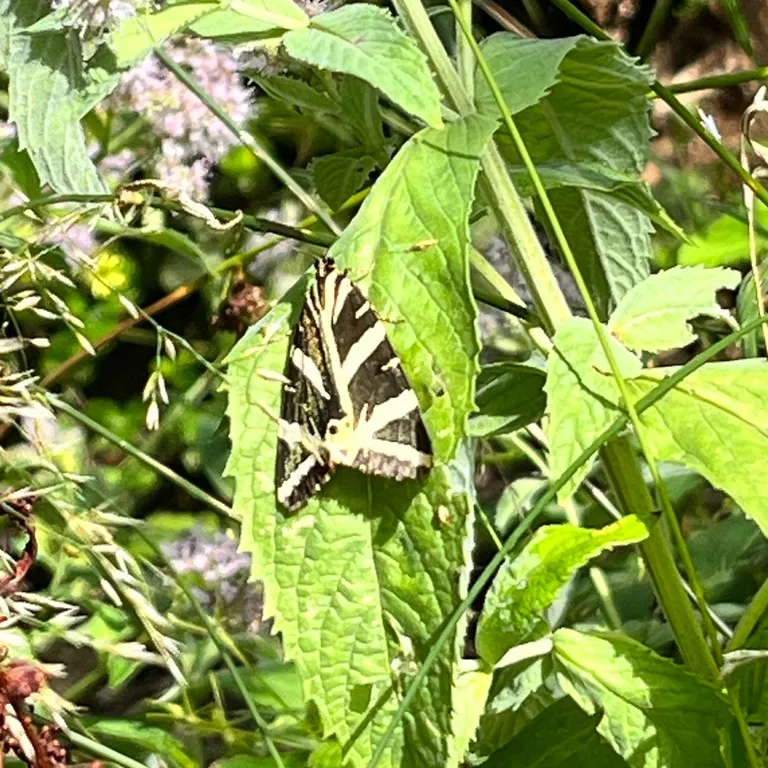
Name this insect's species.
Euplagia quadripunctaria
